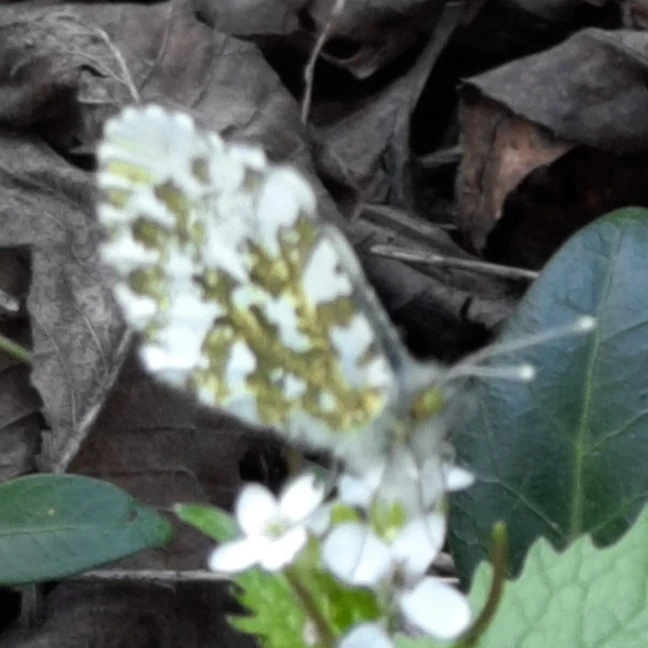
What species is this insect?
Anthocharis cardamines
